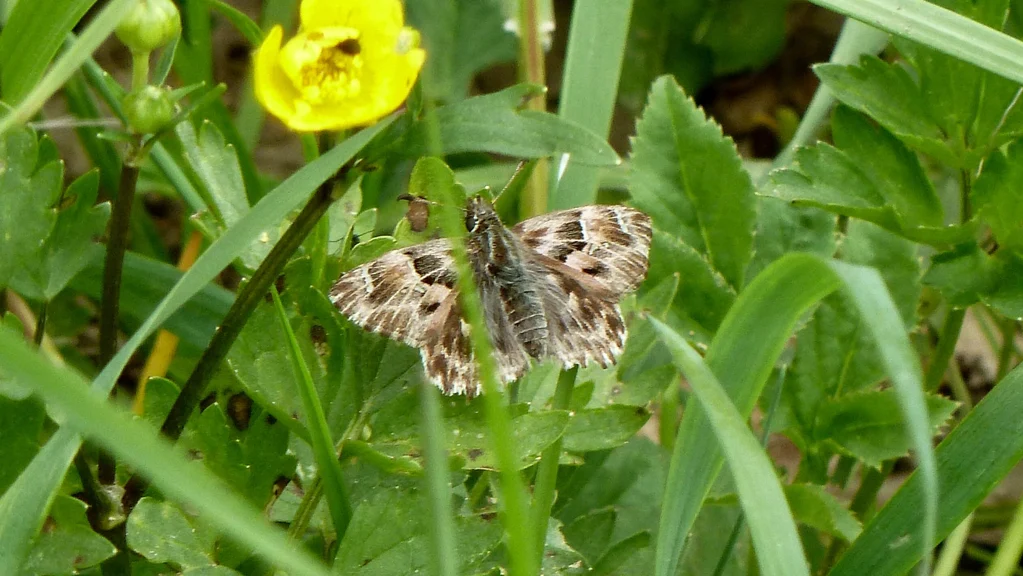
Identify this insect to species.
Carcharodus alceae
